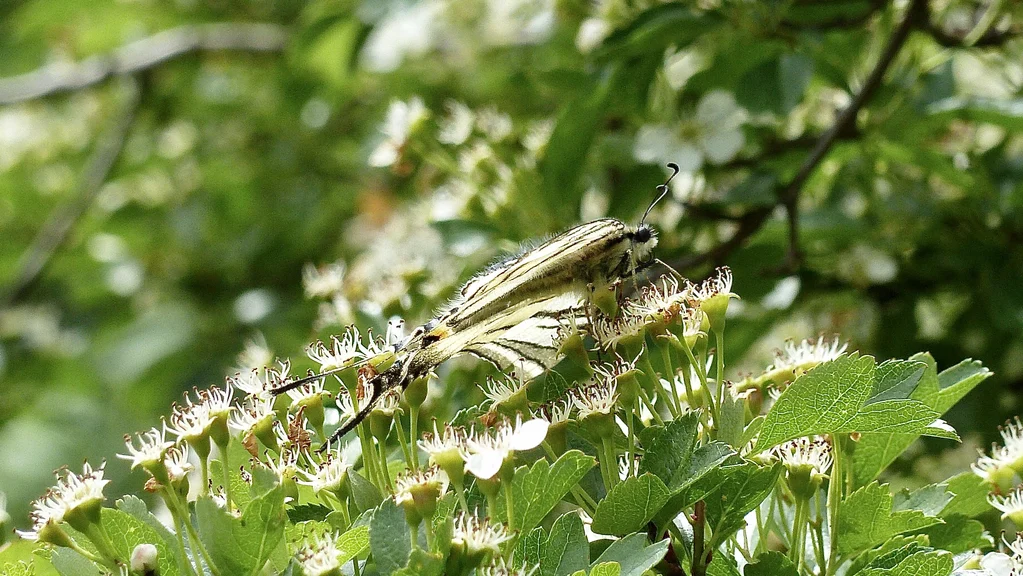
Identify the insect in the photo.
Iphiclides podalirius
